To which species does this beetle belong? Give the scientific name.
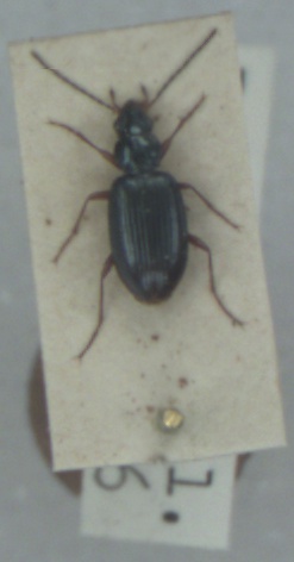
Bembidion monticola
